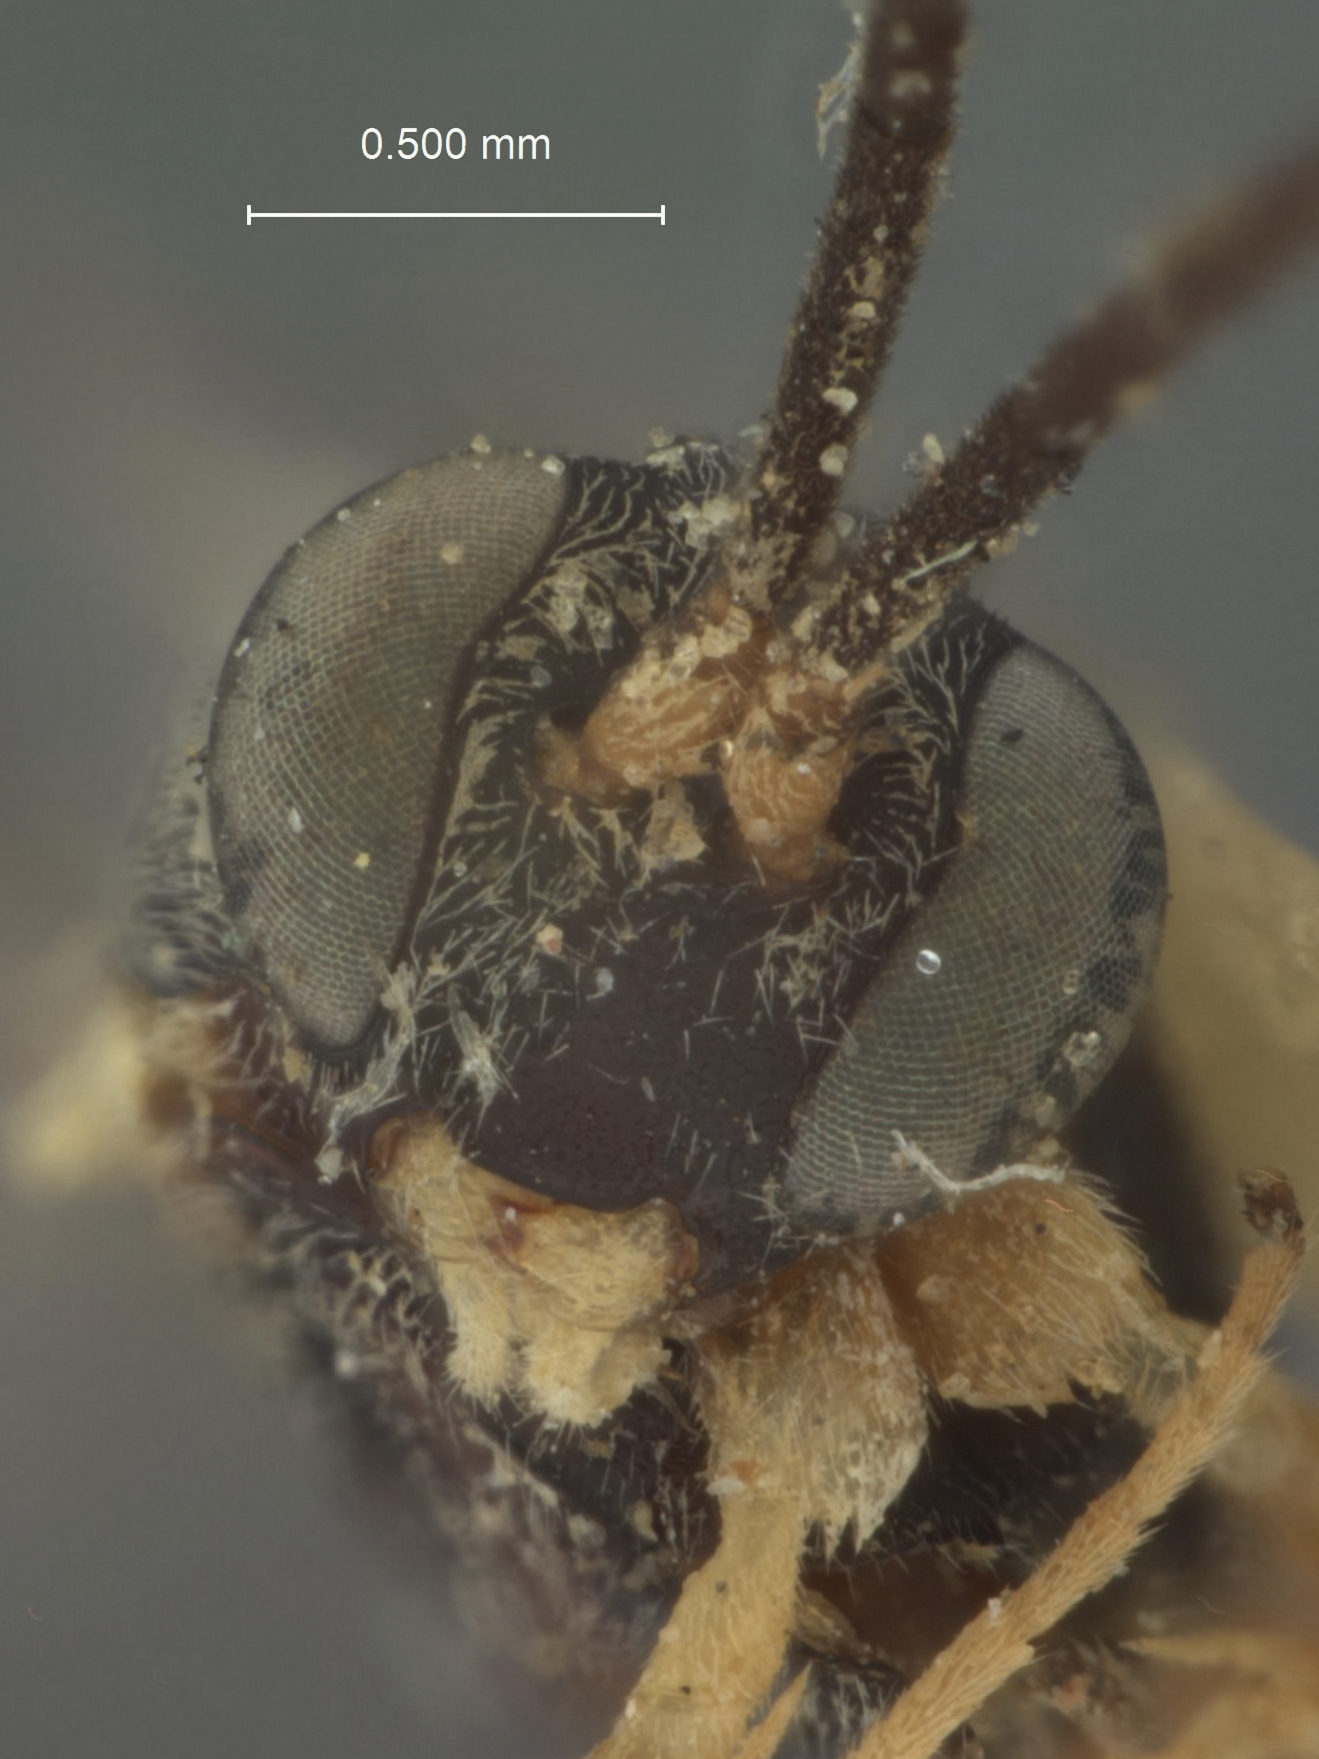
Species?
Ischnoscopus synchlorae
